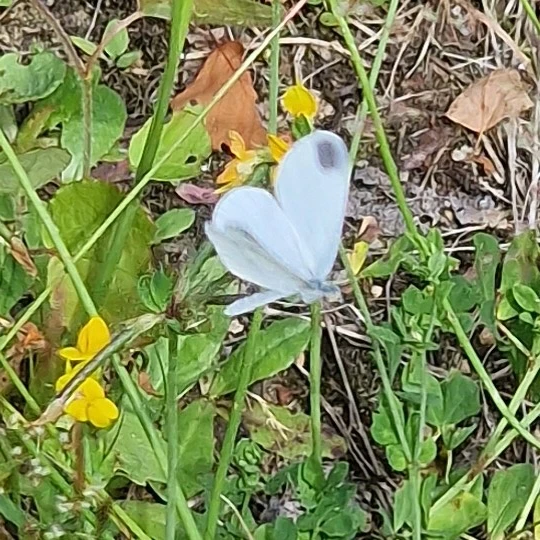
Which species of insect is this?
Leptidea sinapis/juvernica
